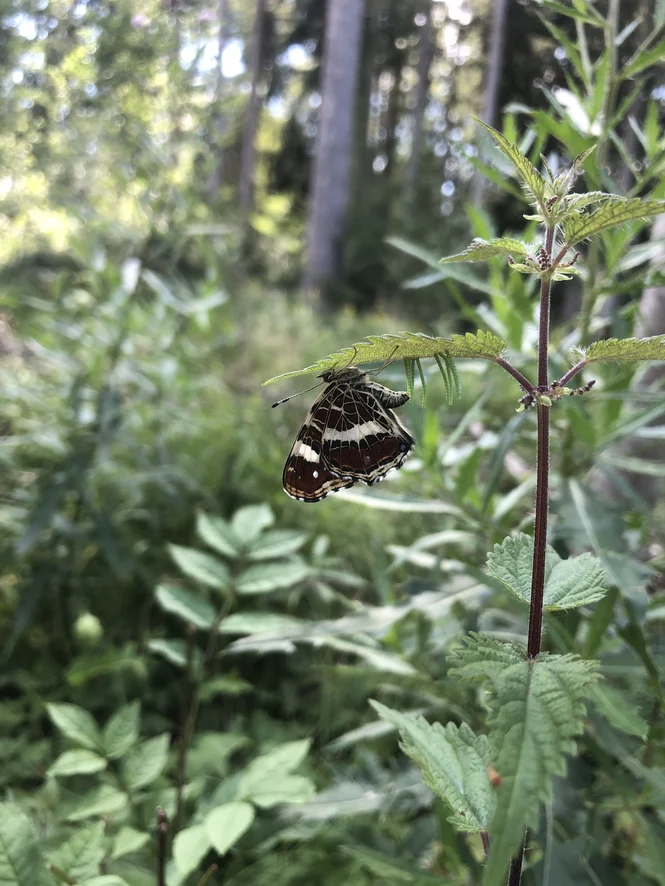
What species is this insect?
Araschnia levana
